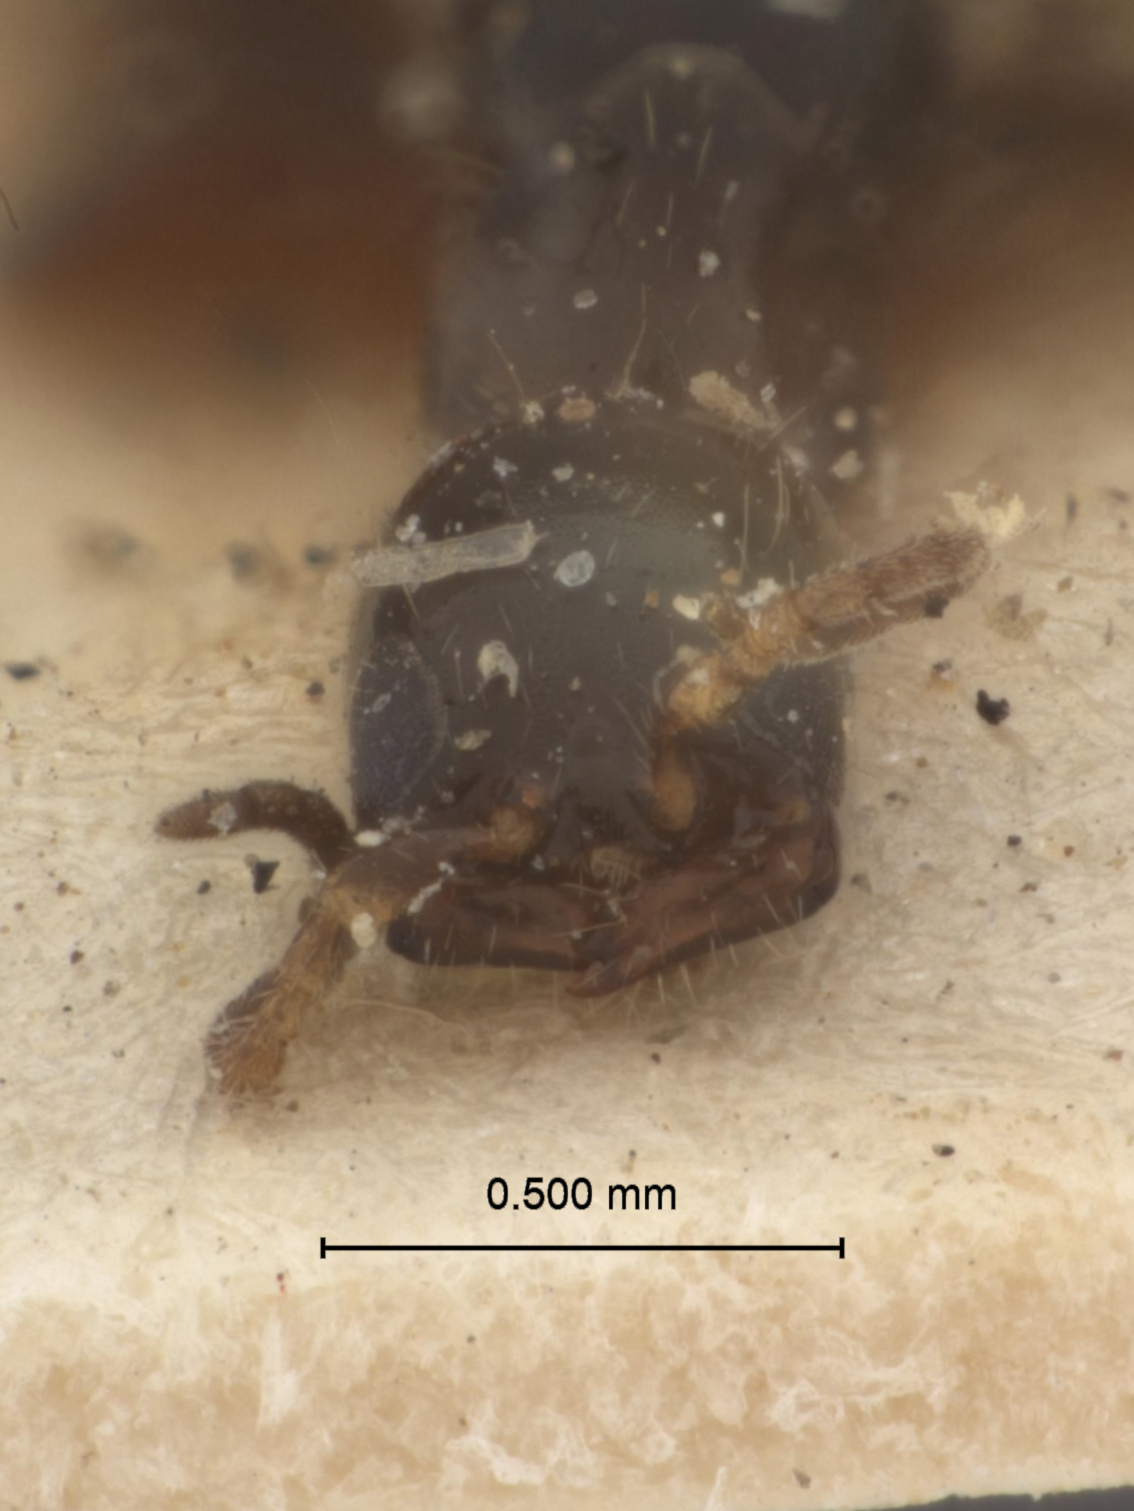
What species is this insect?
Ateleopterus longiceps
